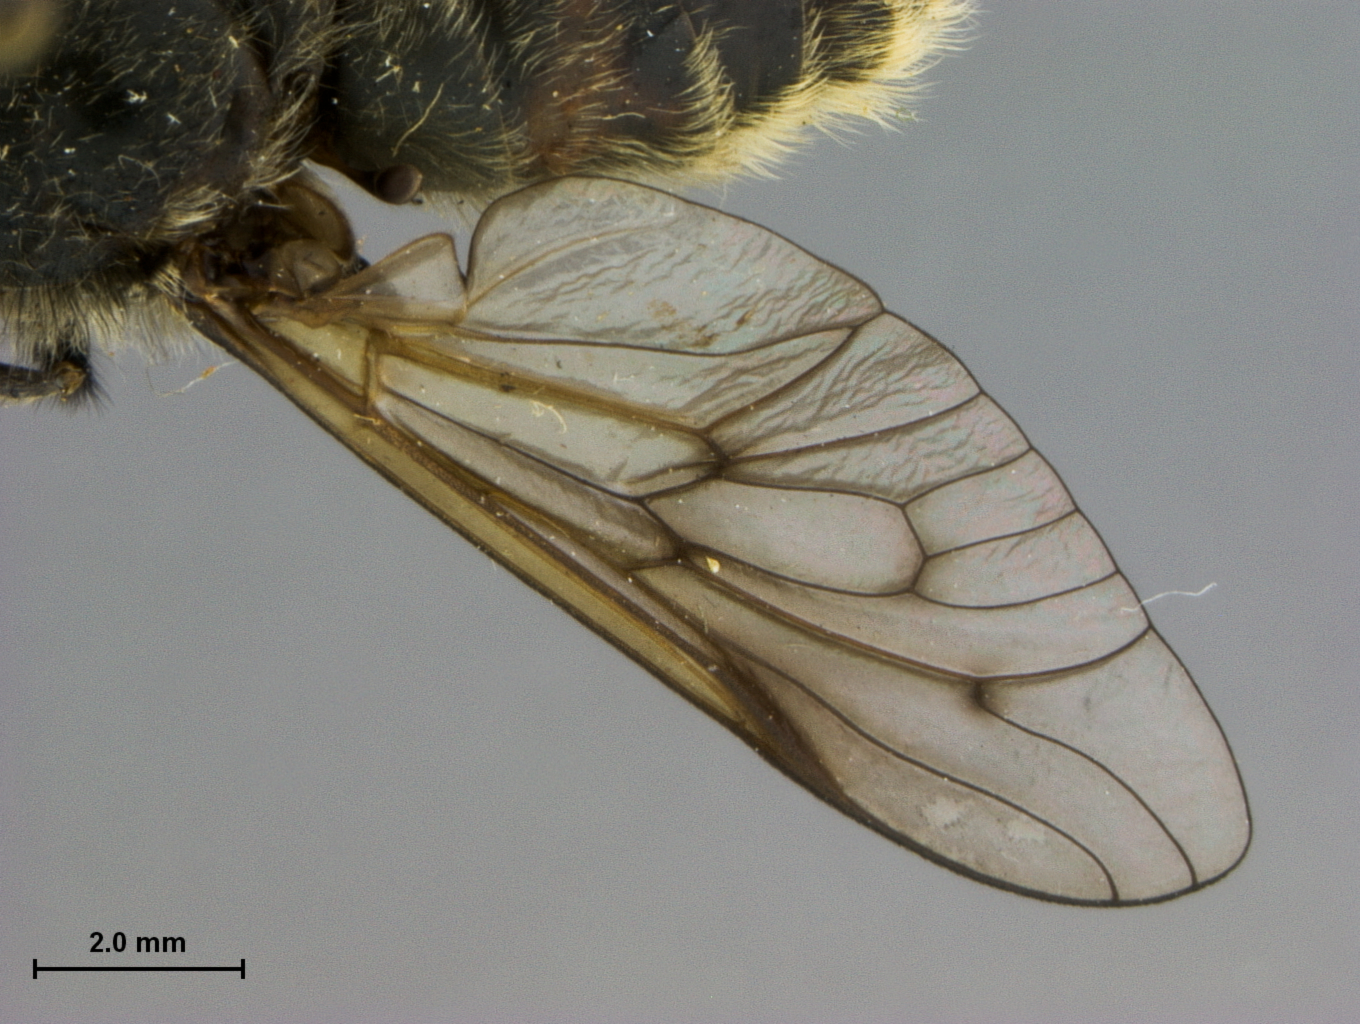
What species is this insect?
Hybomitra stigmoptera
